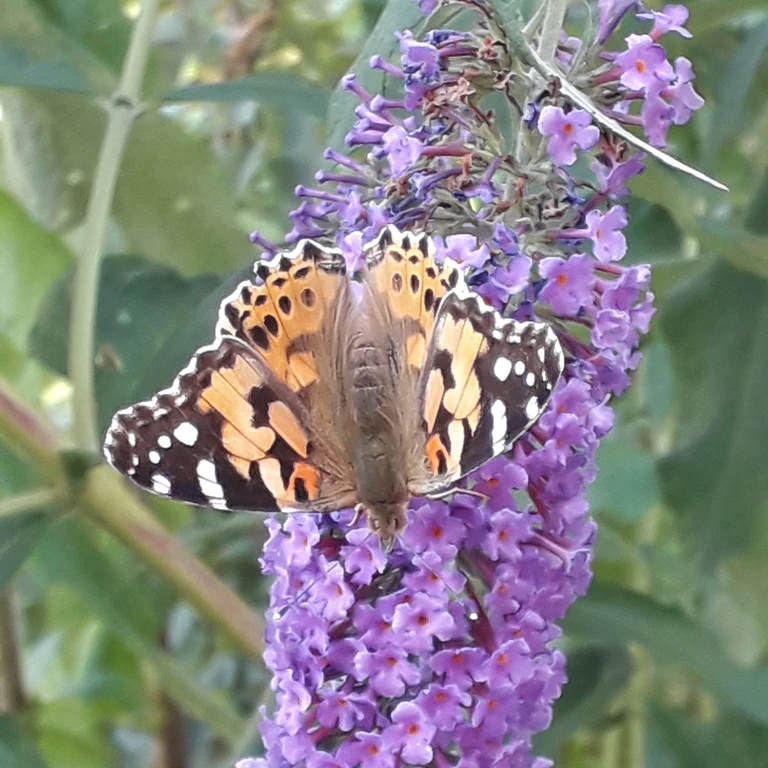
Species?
Vanessa cardui
